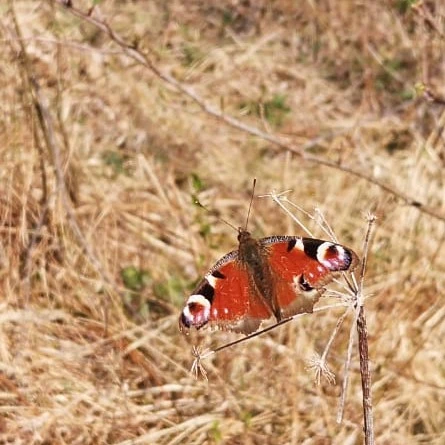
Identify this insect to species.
Aglais io
